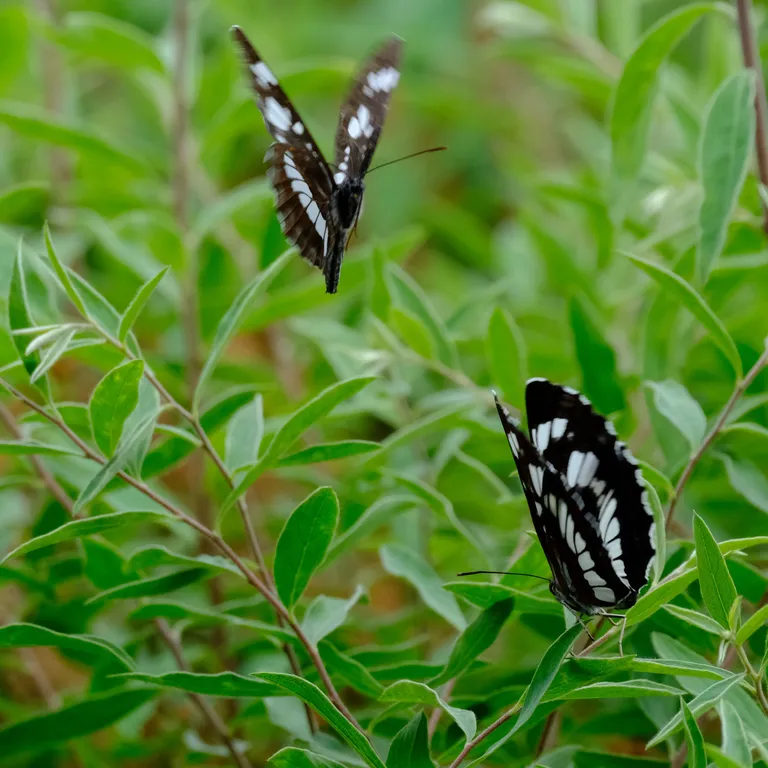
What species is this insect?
Neptis rivularis
